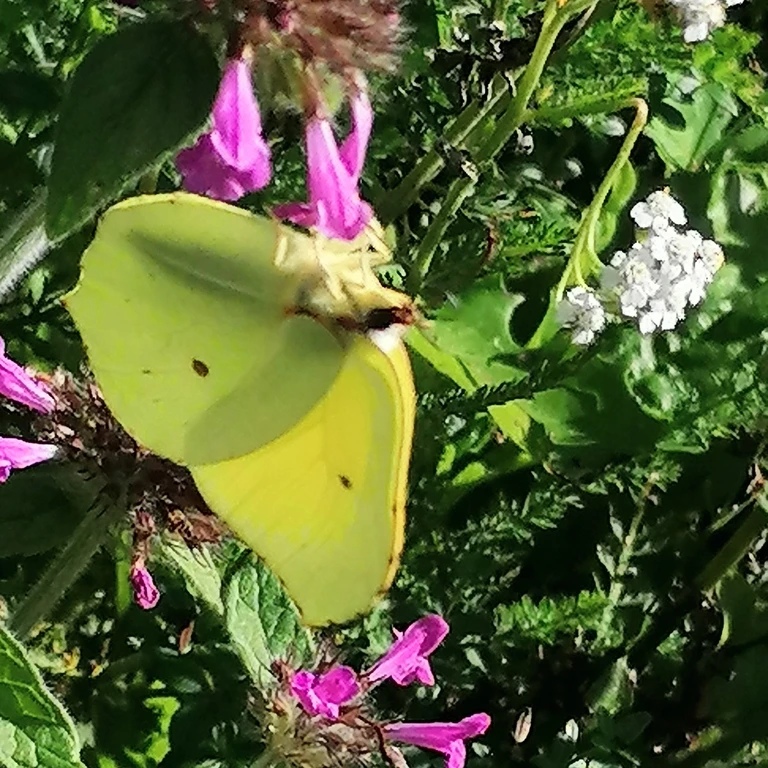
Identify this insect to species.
Gonepteryx rhamni
